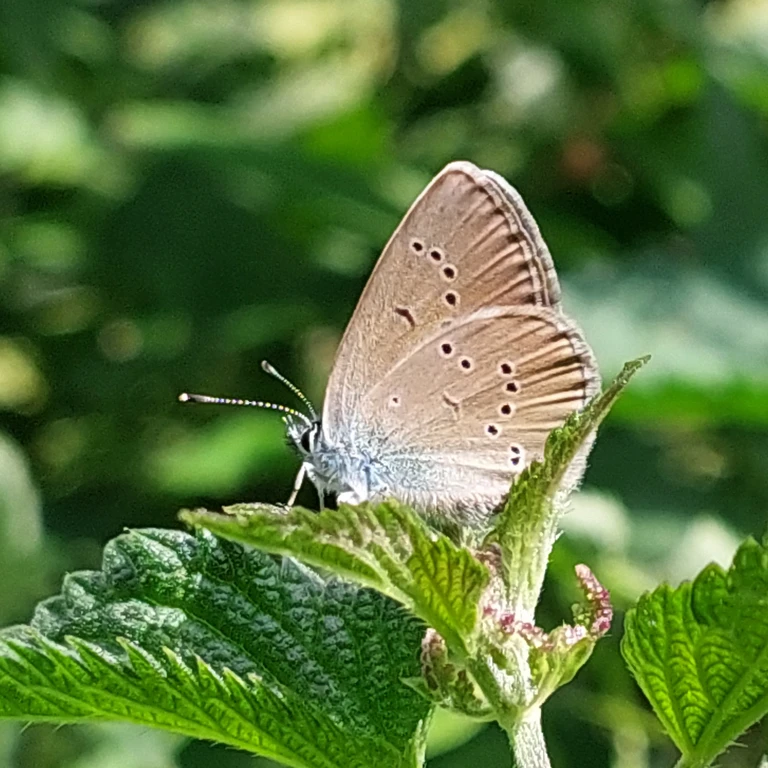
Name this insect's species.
Cyaniris semiargus
